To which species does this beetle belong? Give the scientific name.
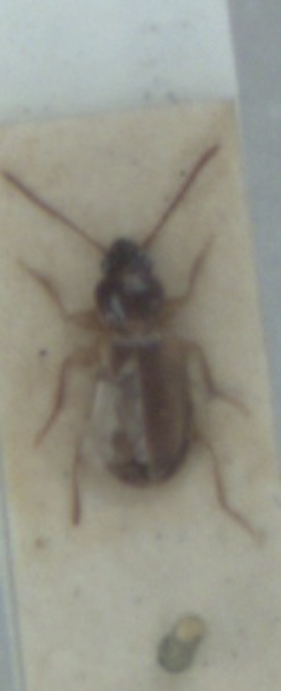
Trechus quadristriatus
